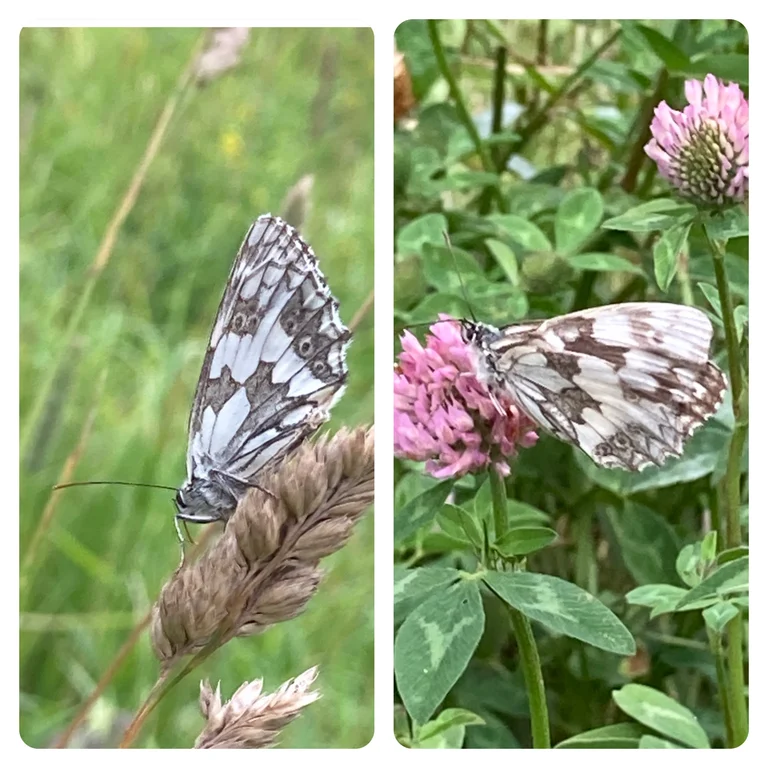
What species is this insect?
Melanargia galathea
